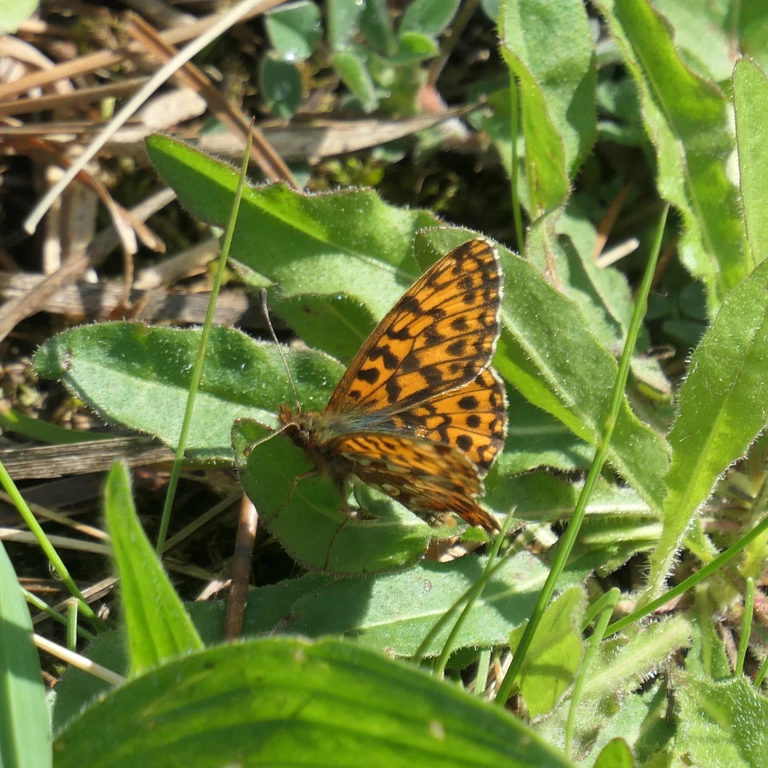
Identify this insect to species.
Boloria dia
